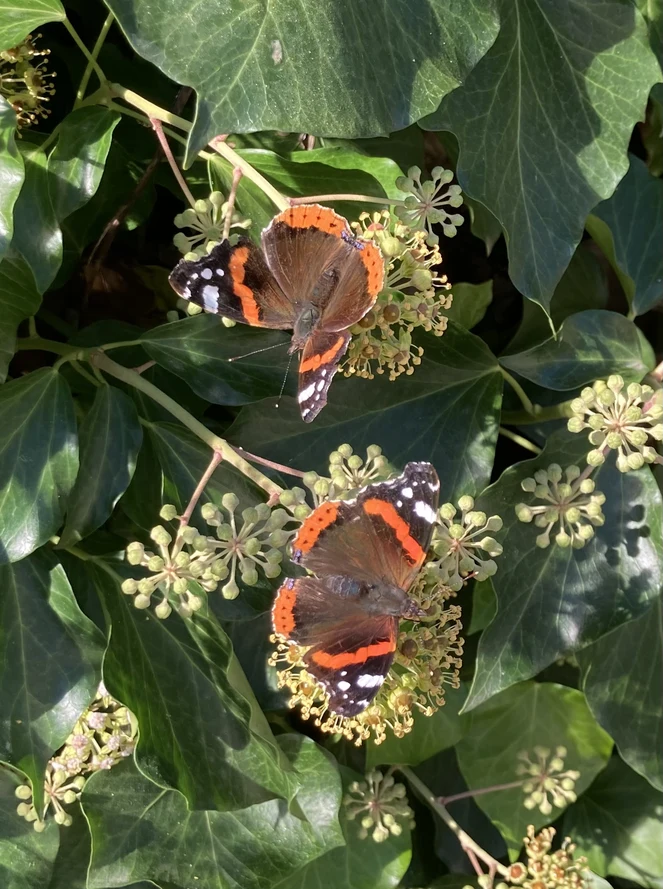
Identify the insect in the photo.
Vanessa atalanta
